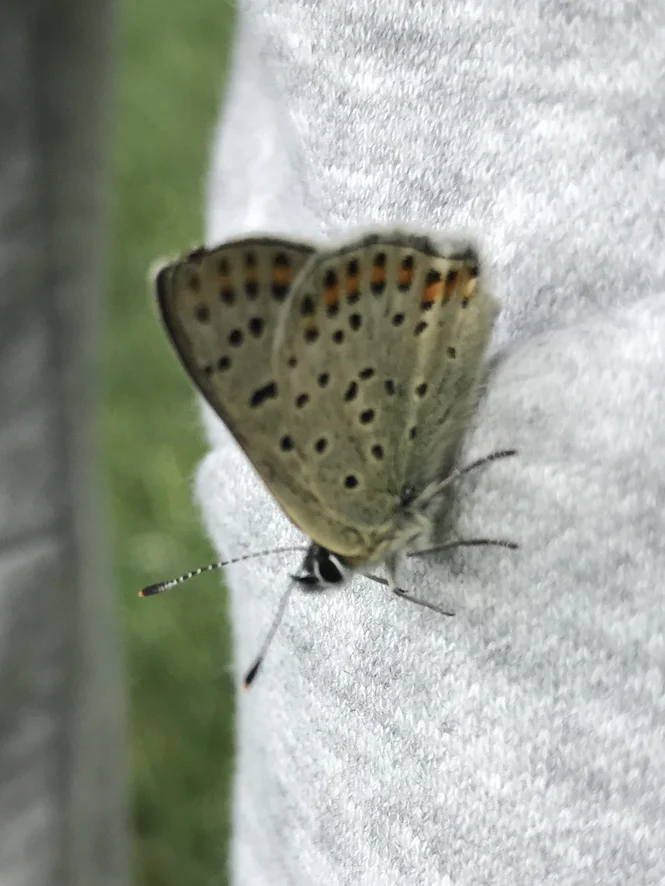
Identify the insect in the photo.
Lycaena tityrus (also Loweia tityrus)
